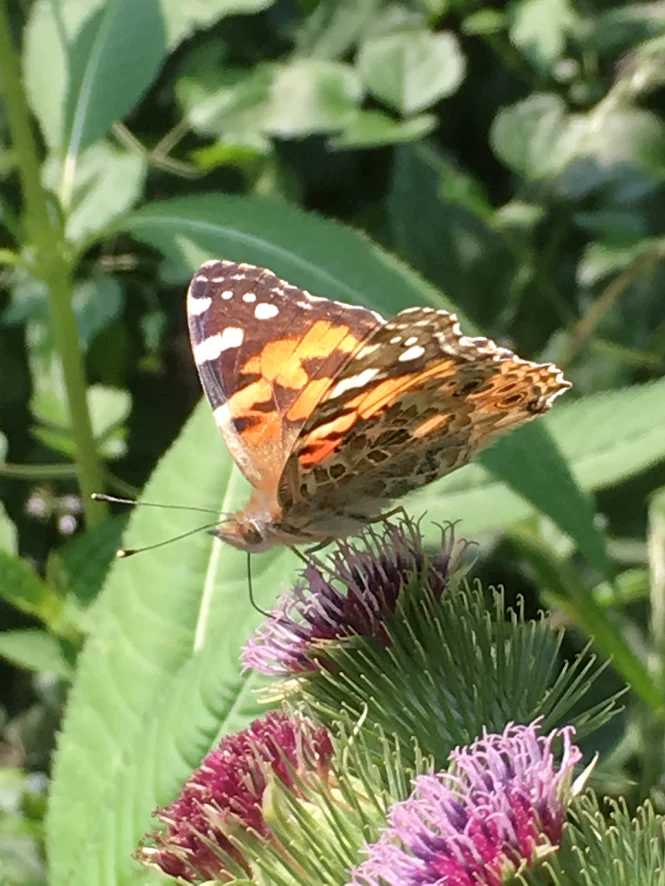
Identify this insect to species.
Vanessa cardui
